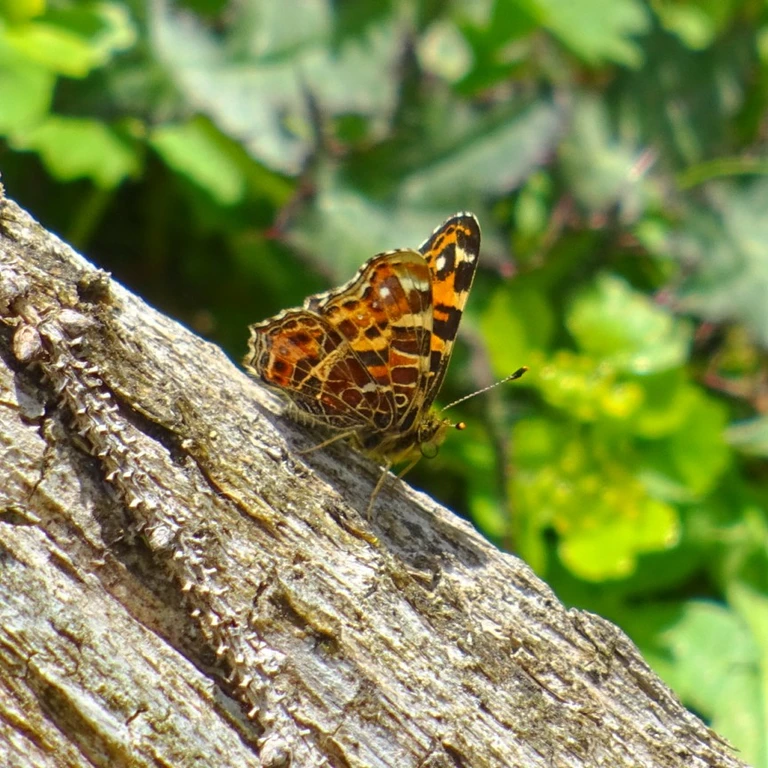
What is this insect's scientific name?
Araschnia levana
